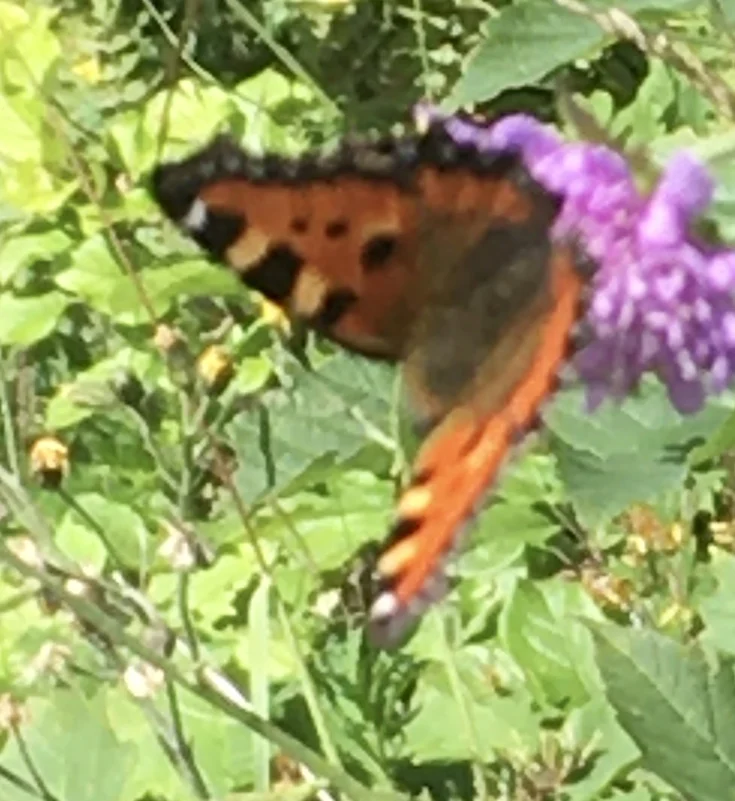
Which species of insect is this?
Aglais urticae
